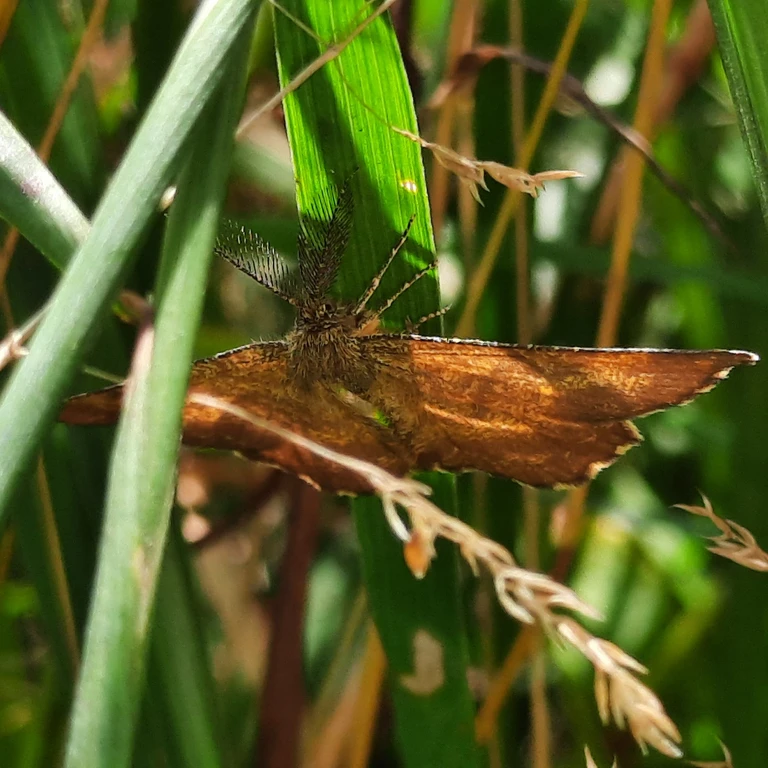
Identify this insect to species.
Ematurga atomaria
